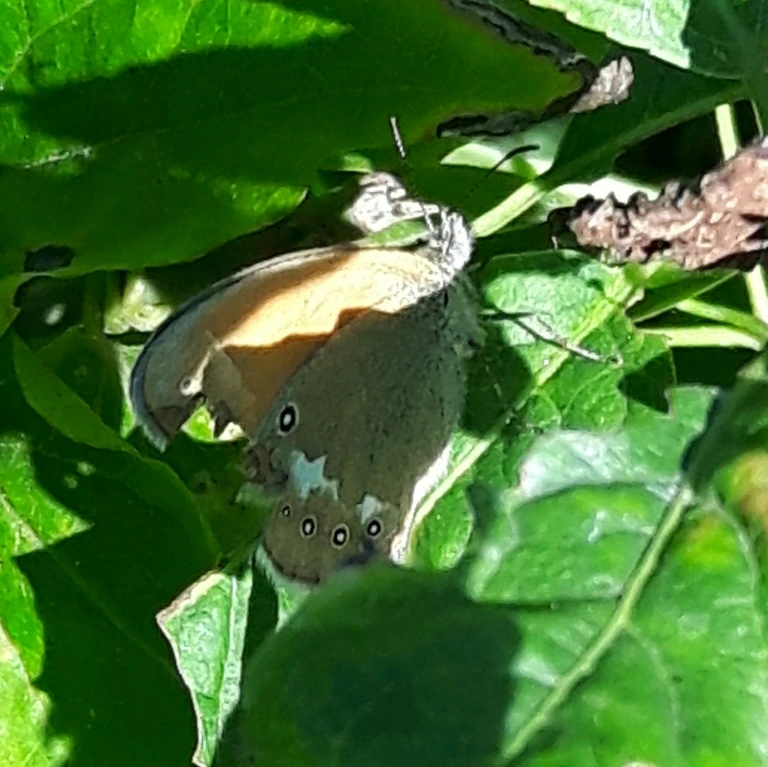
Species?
Coenonympha glycerion (also Coenonympha iphis)
